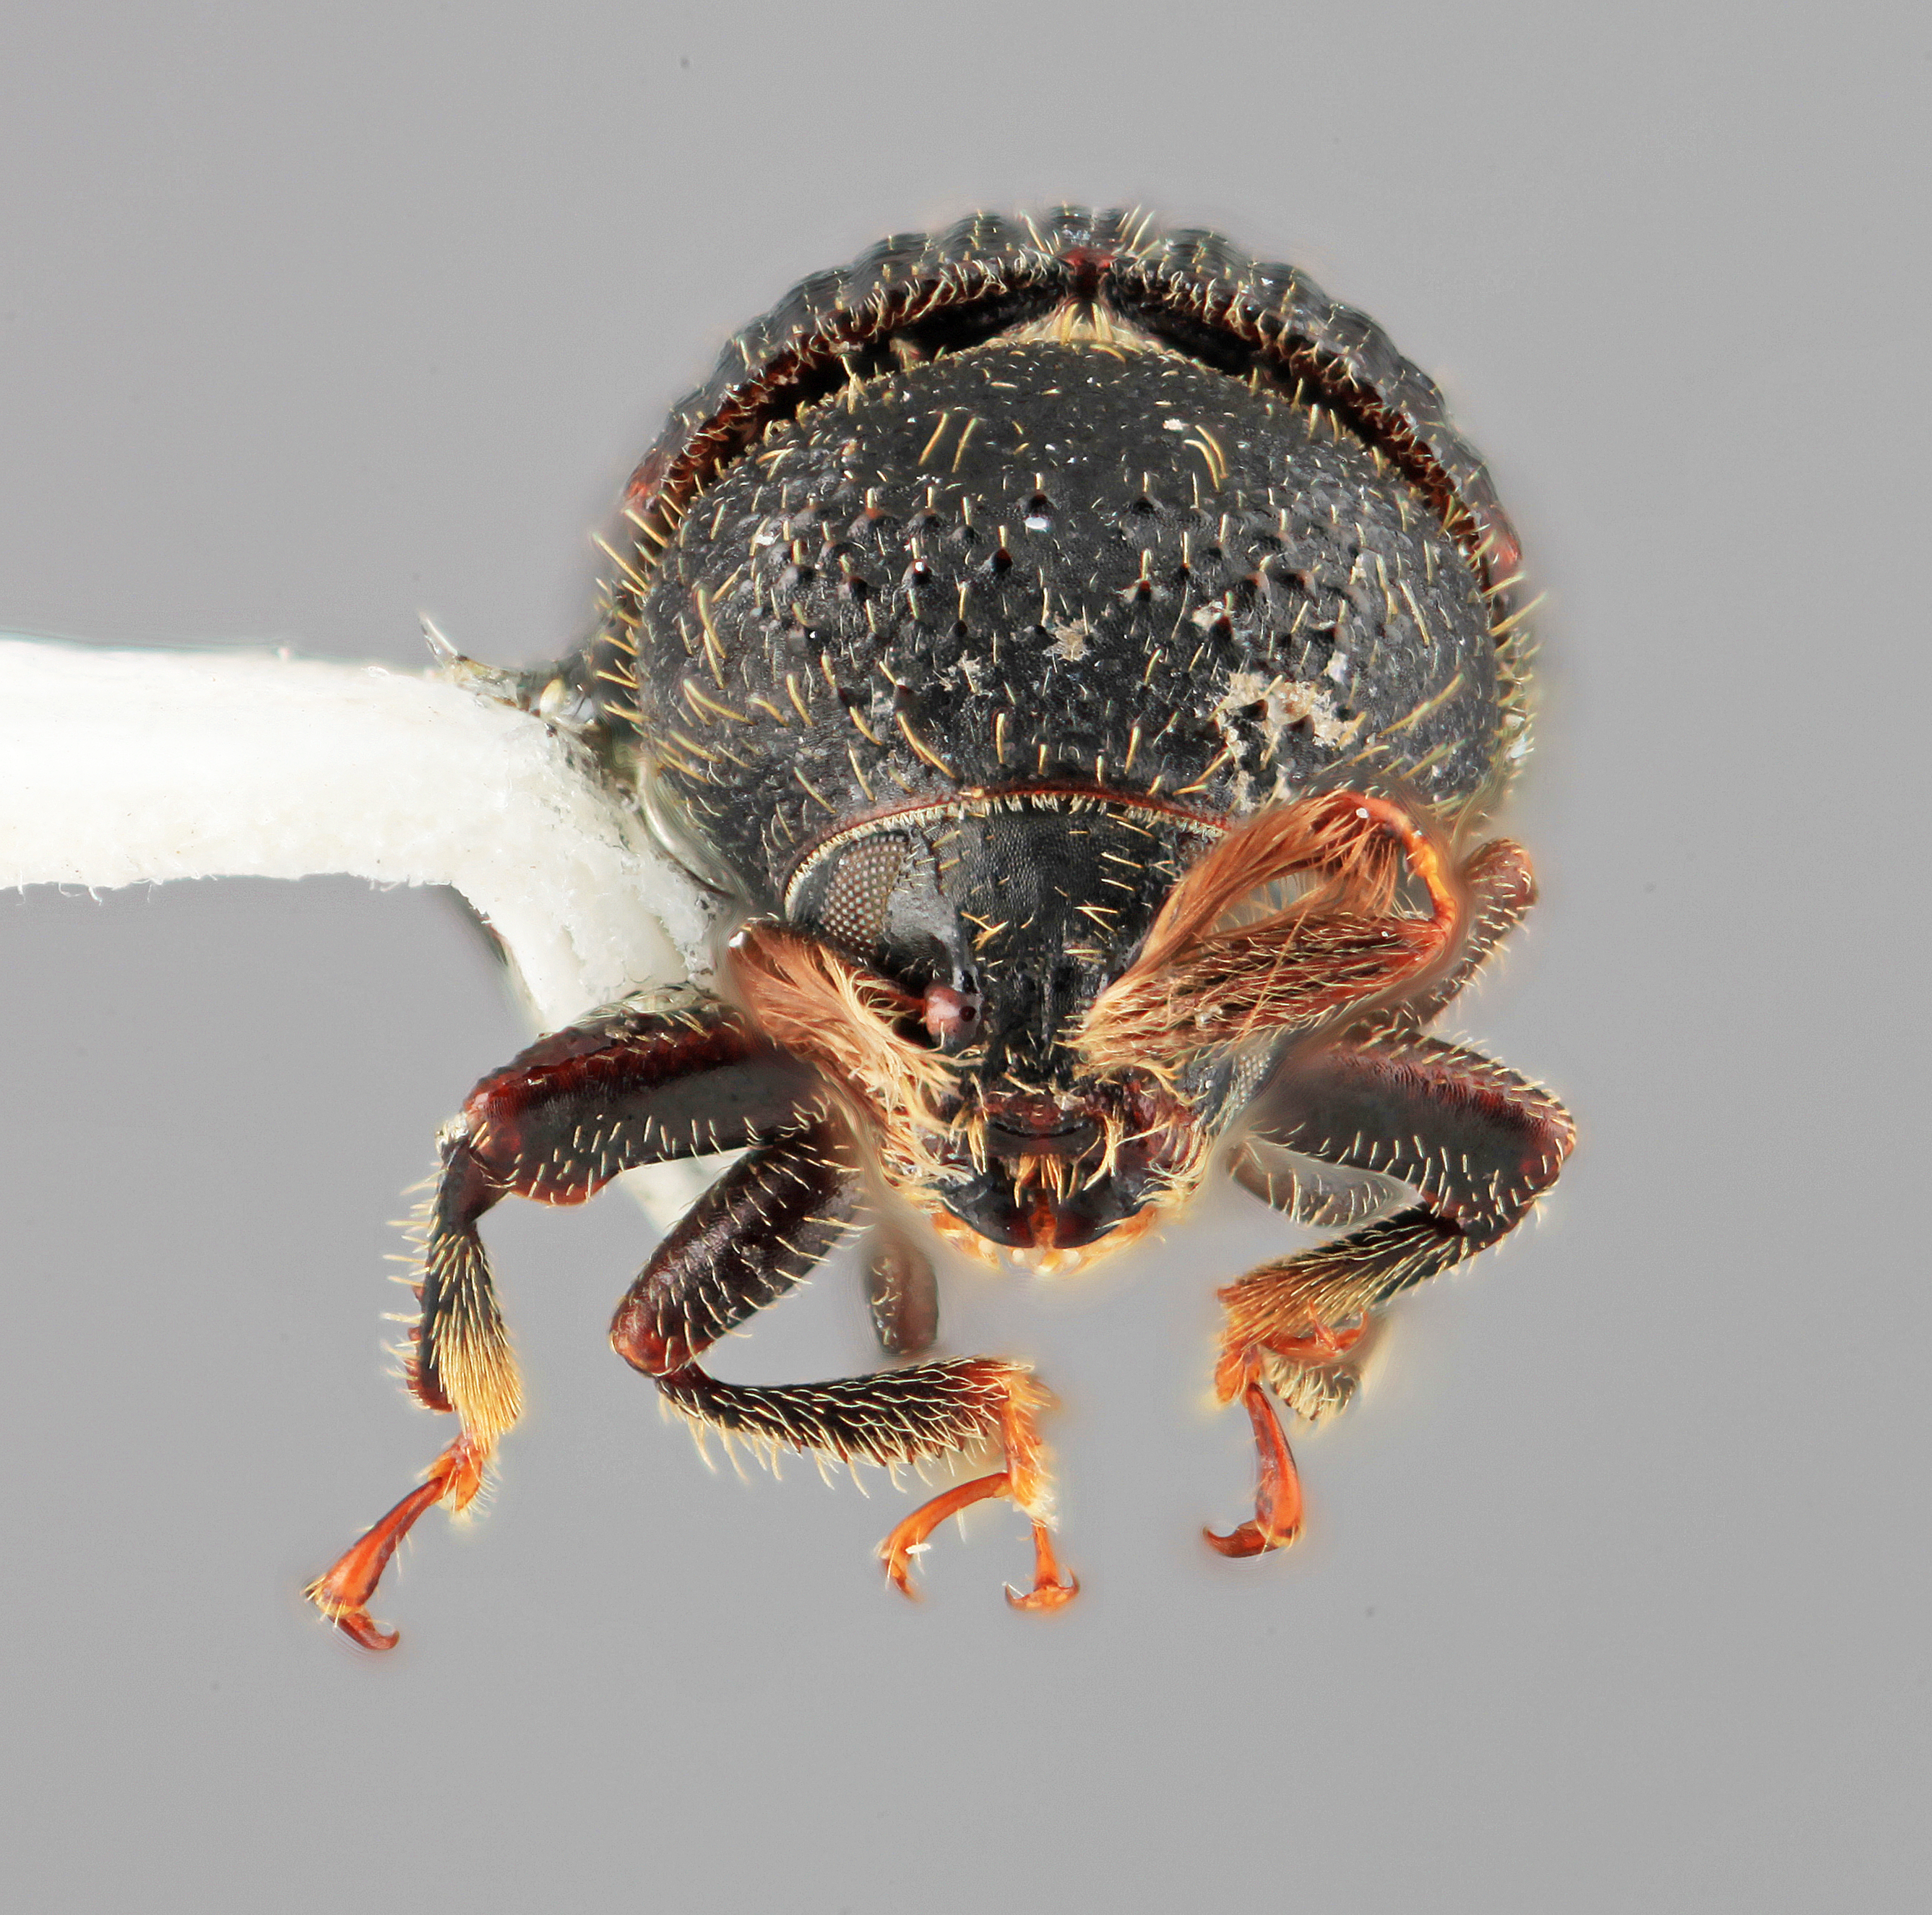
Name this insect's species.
Phloeotribus remorsus
